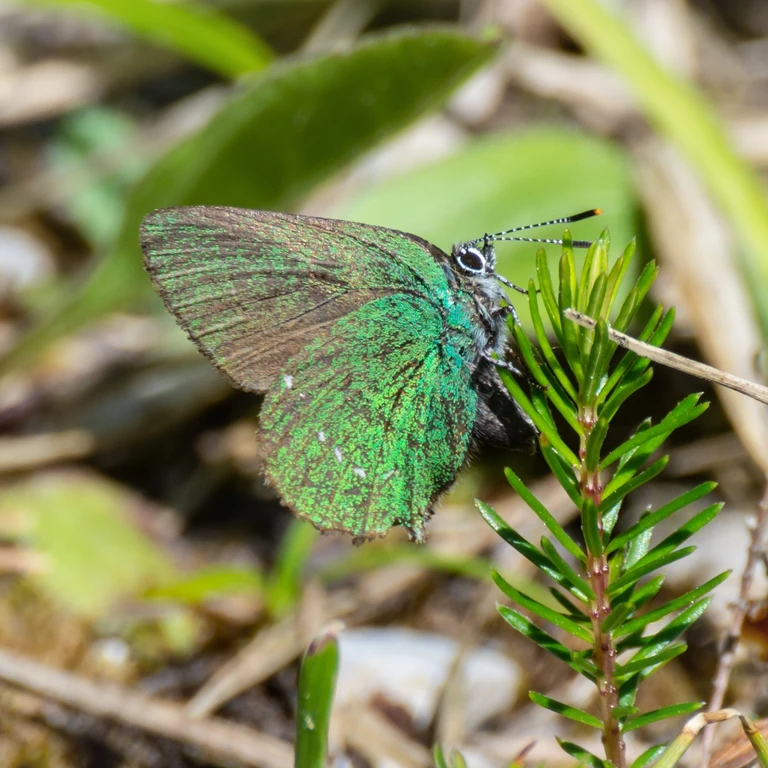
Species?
Callophrys rubi
